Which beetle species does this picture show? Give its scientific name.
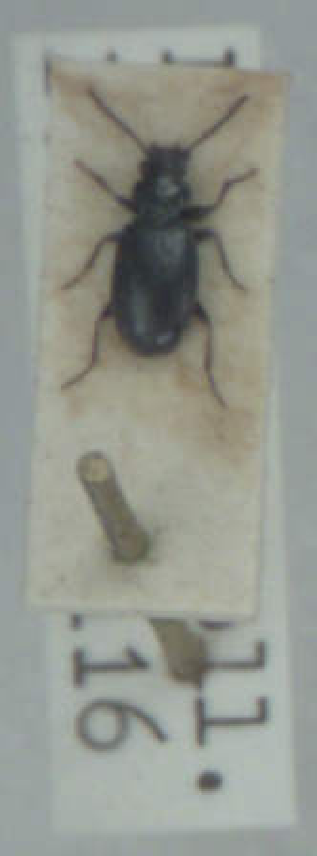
Bembidion minimum
